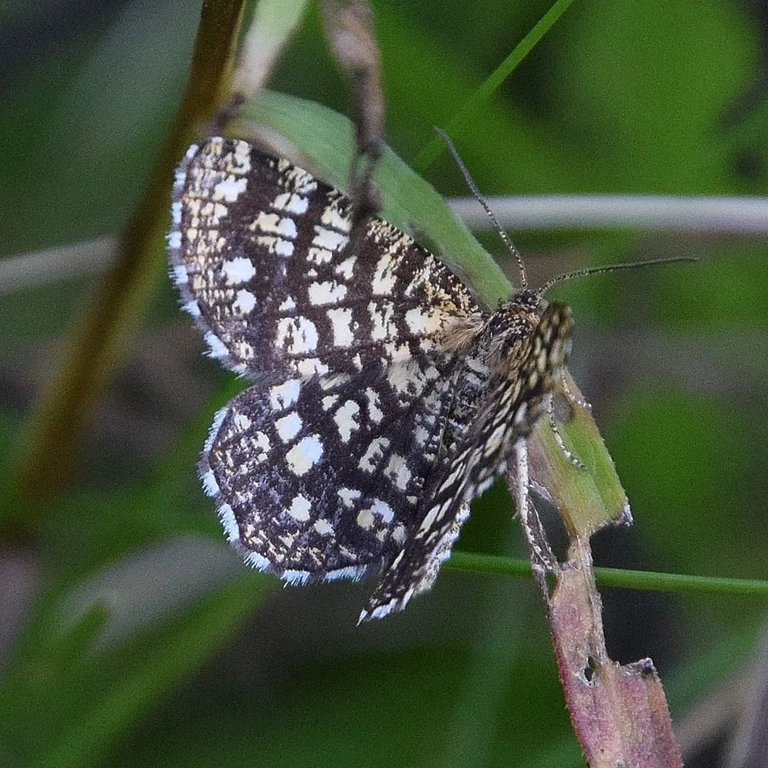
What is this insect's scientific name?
Chiasmia clathrata
